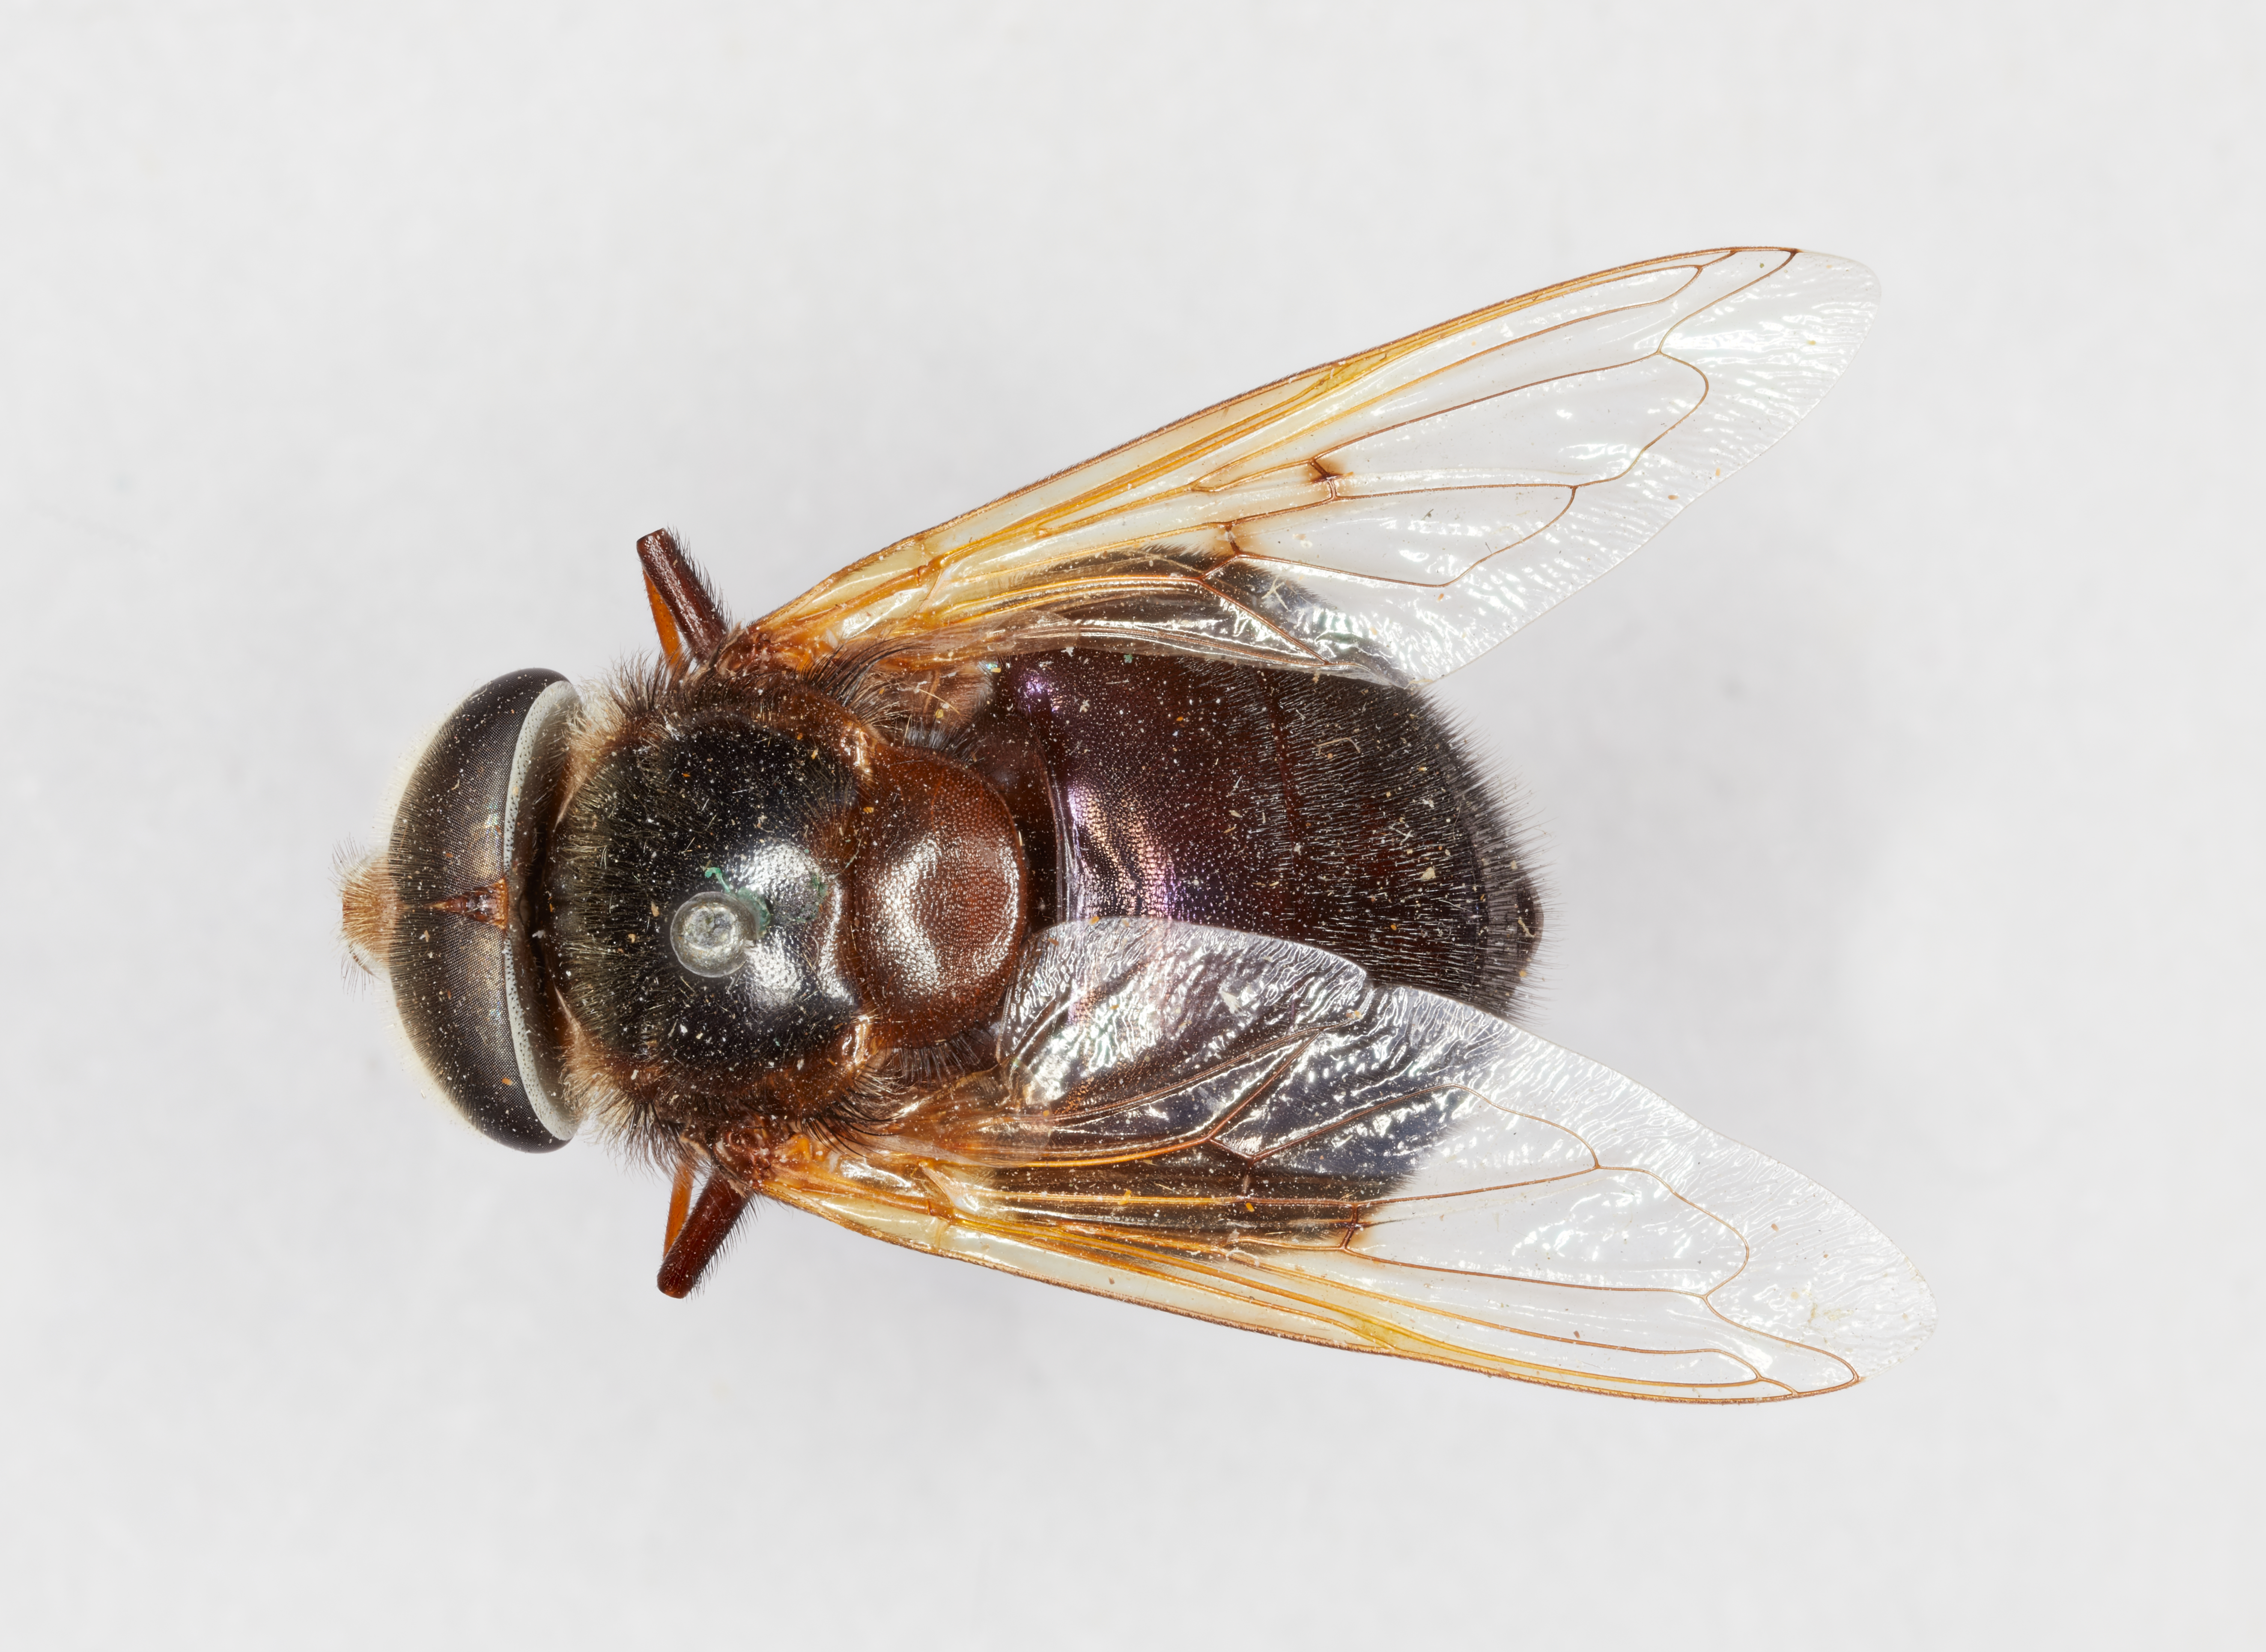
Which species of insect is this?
Volucella eugenia
